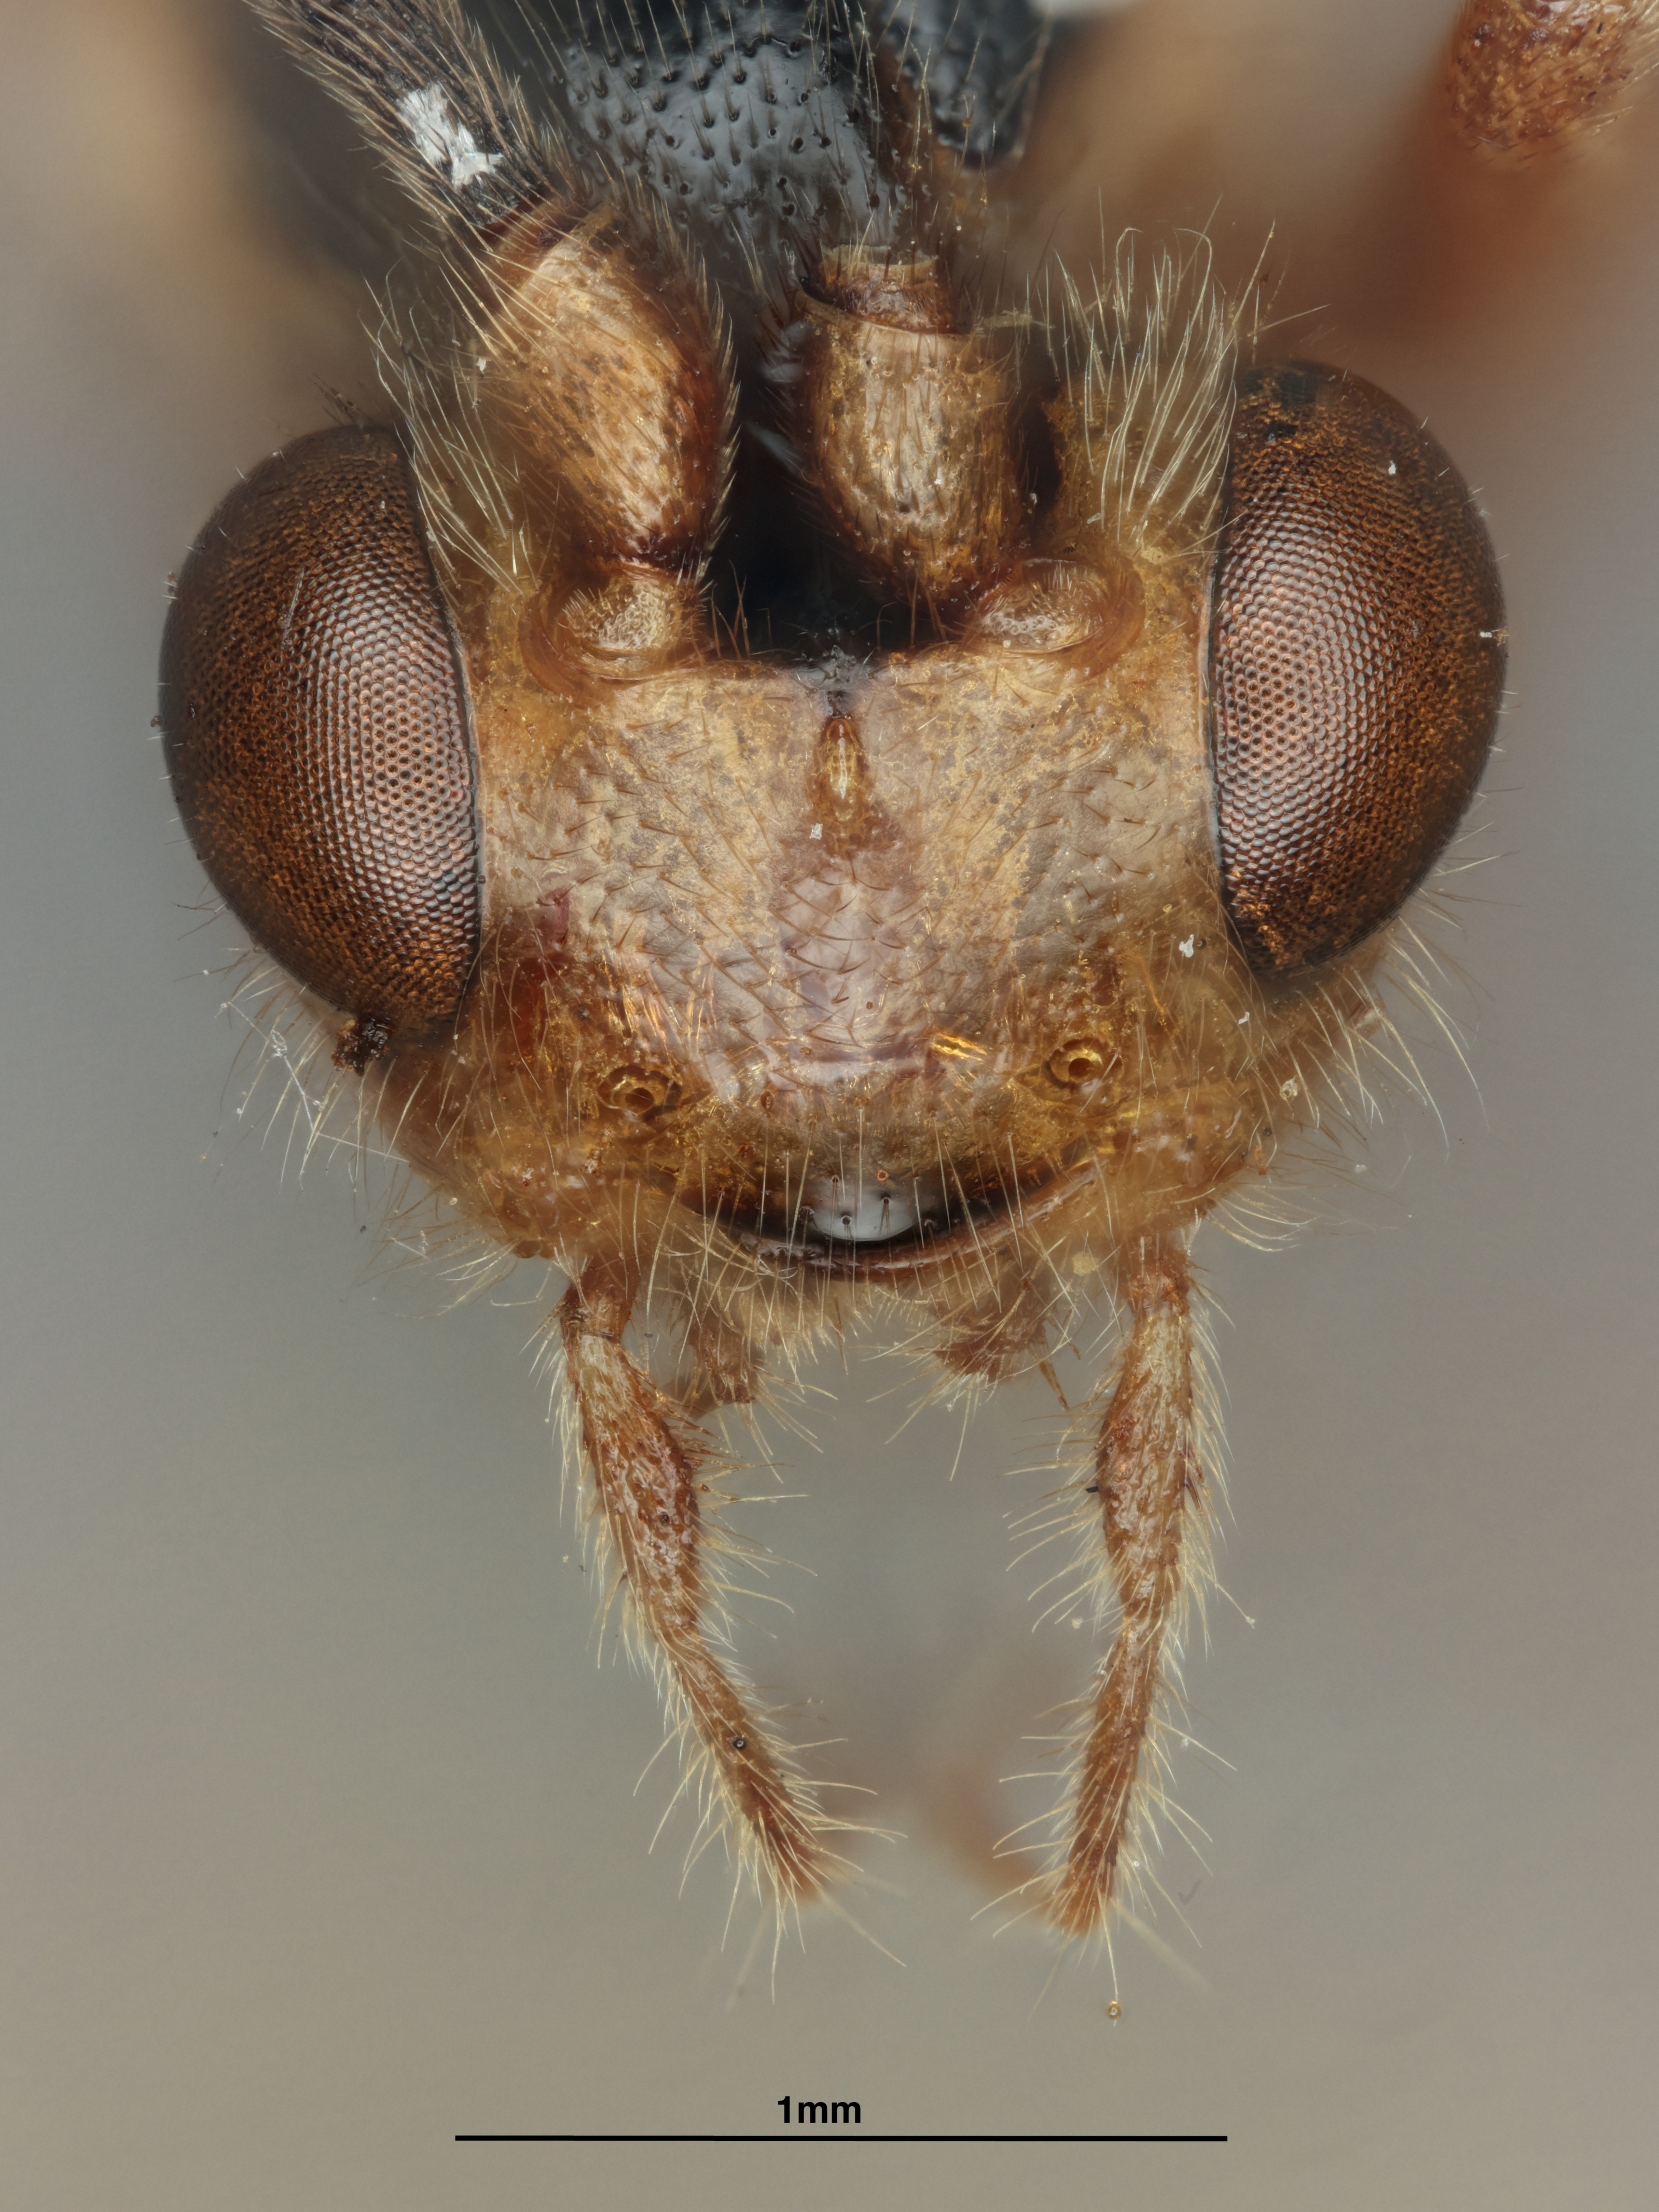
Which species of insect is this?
Laminitarsus chapini
